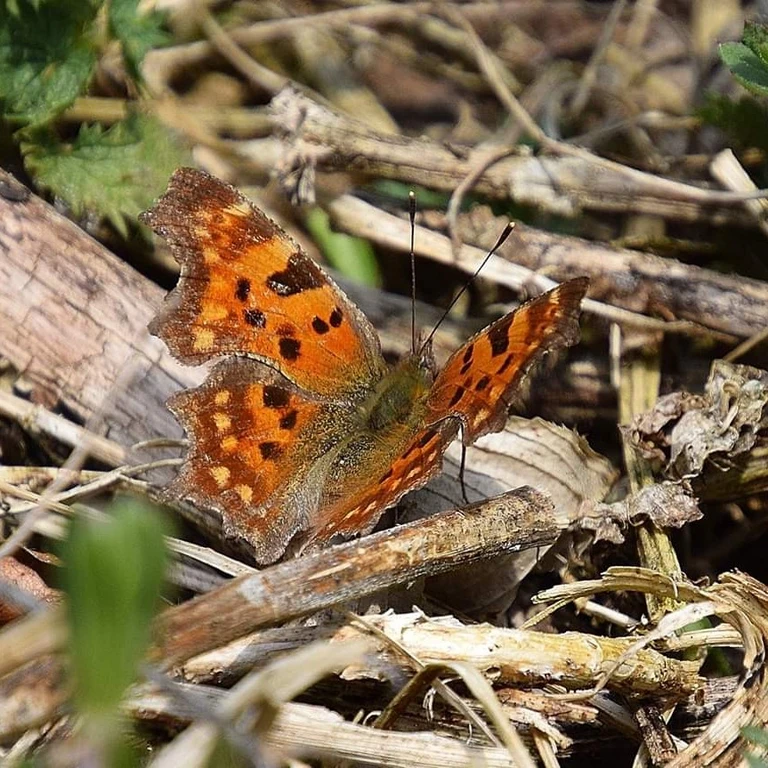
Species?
Polygonia c-album
